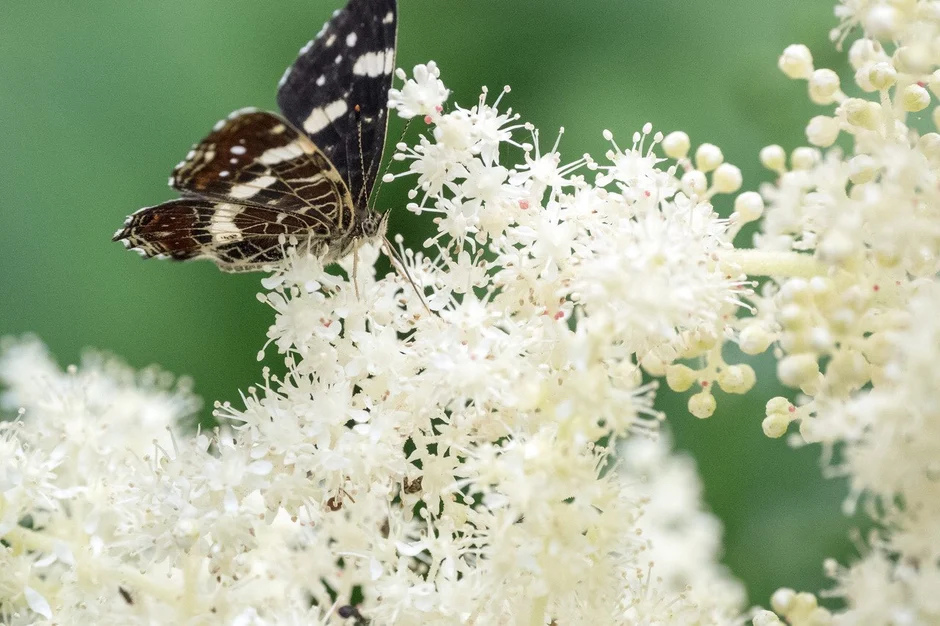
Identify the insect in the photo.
Araschnia levana
